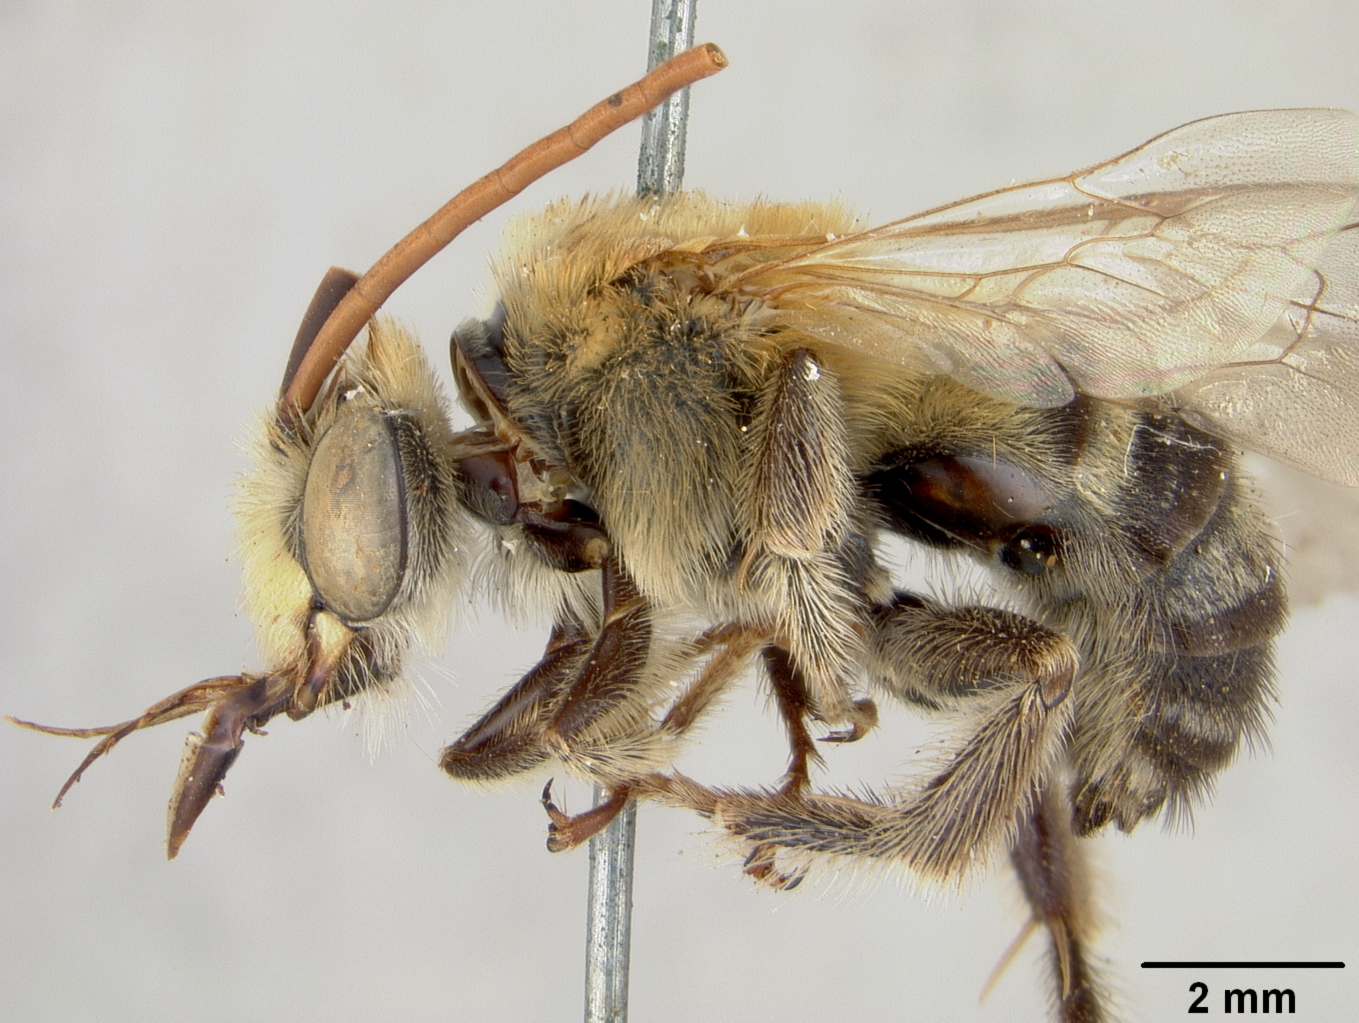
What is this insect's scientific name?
Melissodes svastrina
